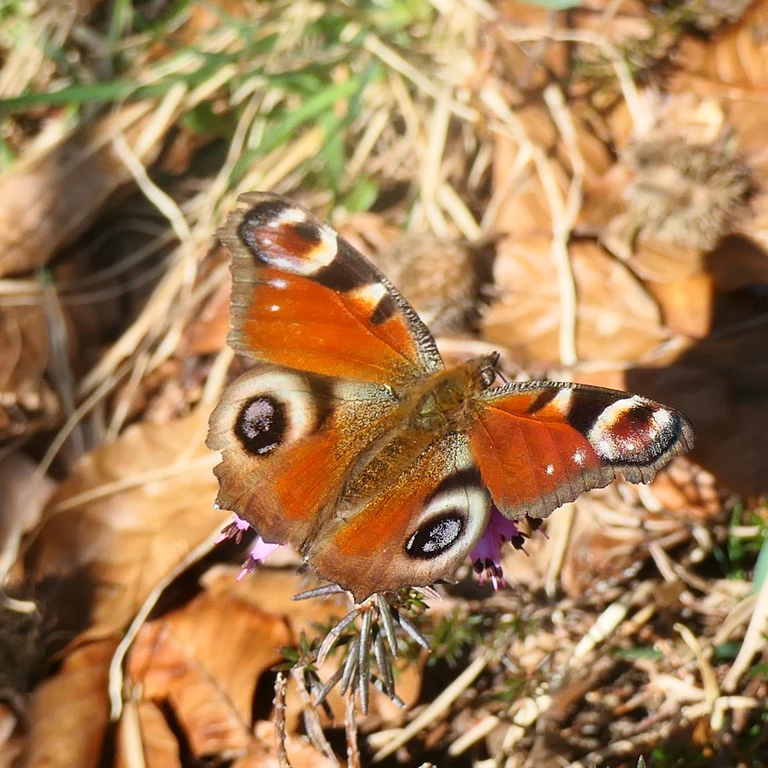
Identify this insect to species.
Aglais io
